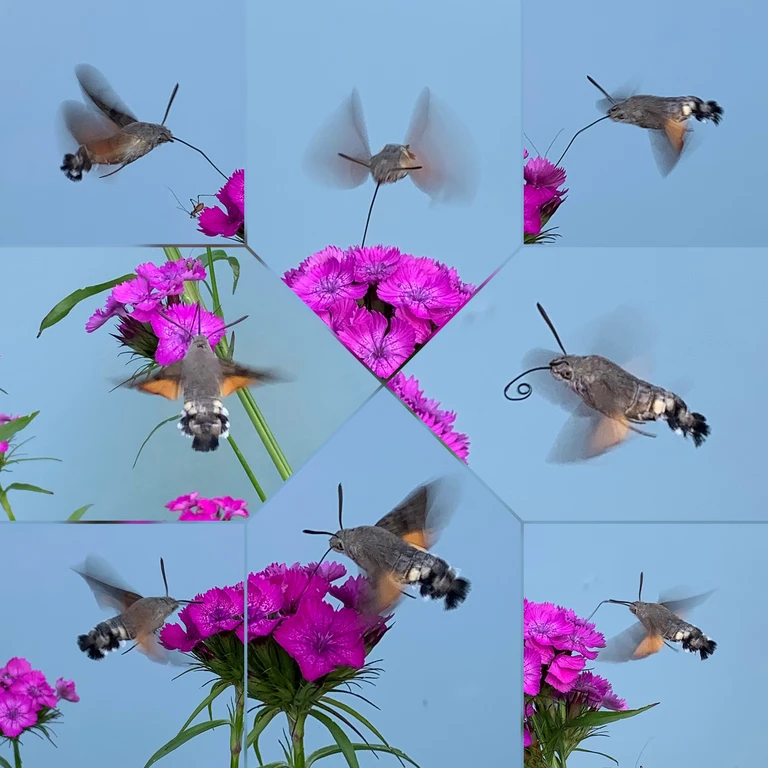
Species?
Macroglossum stellatarum
